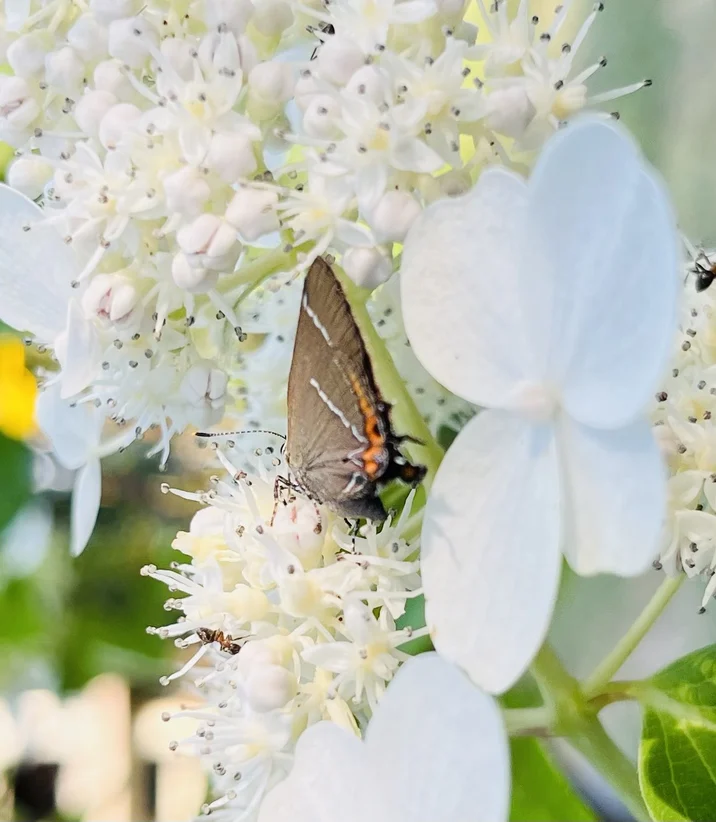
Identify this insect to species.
Satyrium w-album
